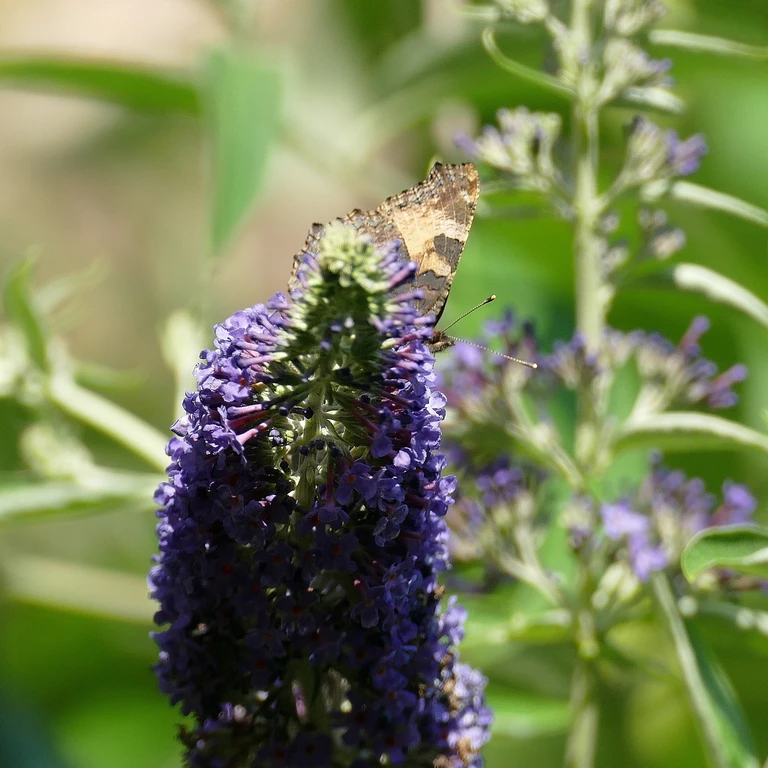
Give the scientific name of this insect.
Aglais urticae
